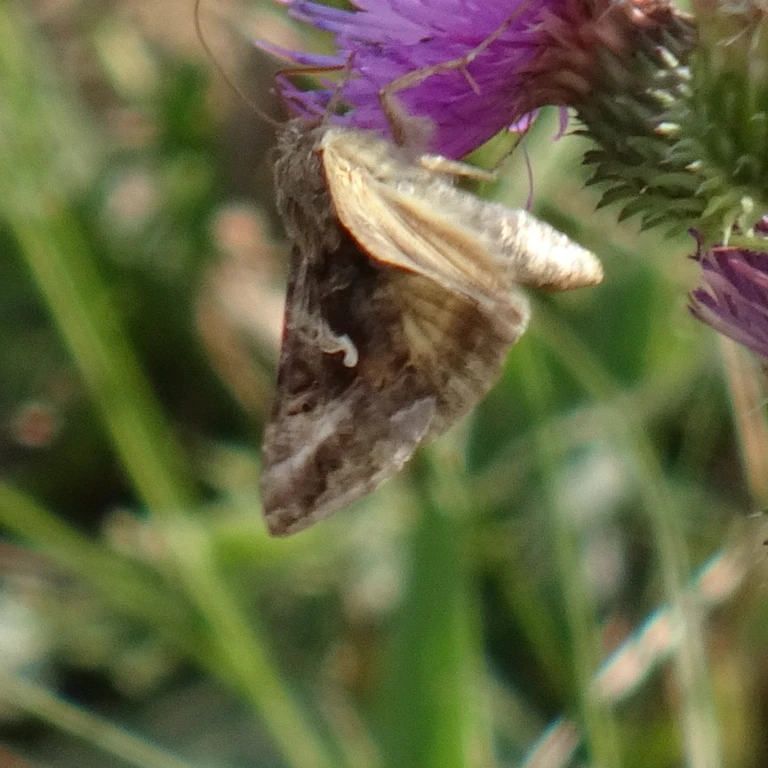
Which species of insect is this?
Autographa gamma
